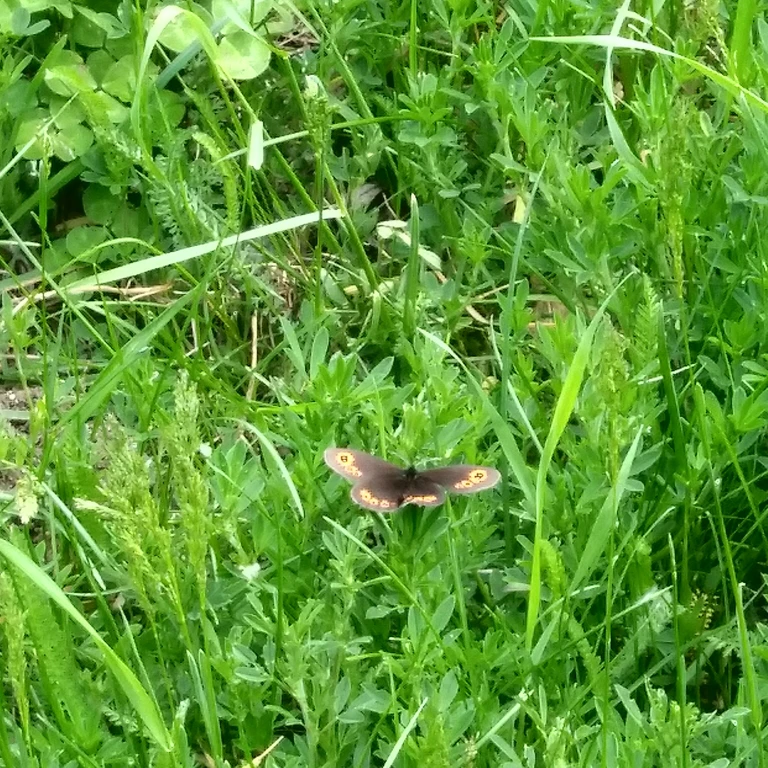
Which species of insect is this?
Erebia medusa
